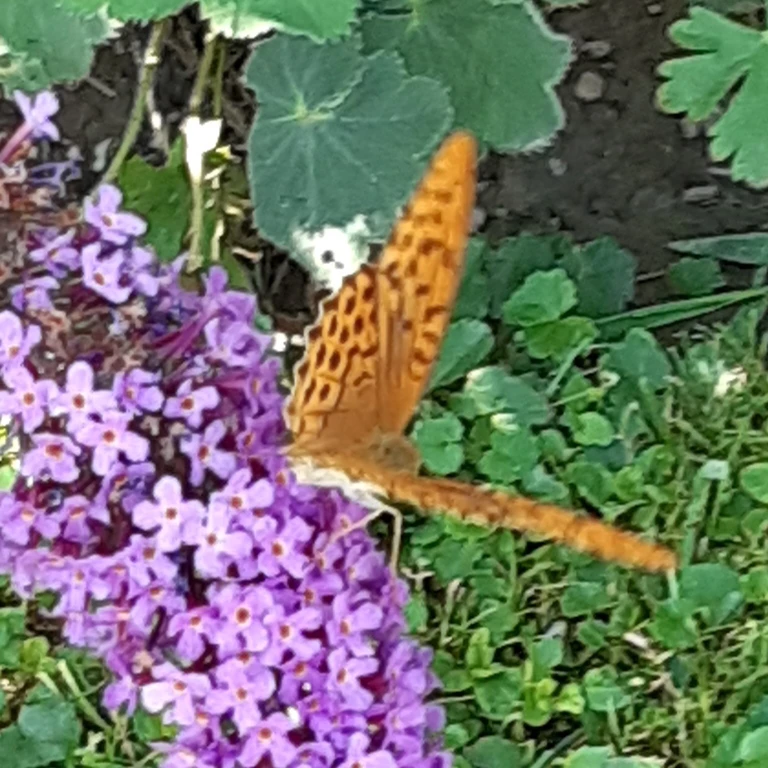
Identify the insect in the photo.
Argynnis paphia
